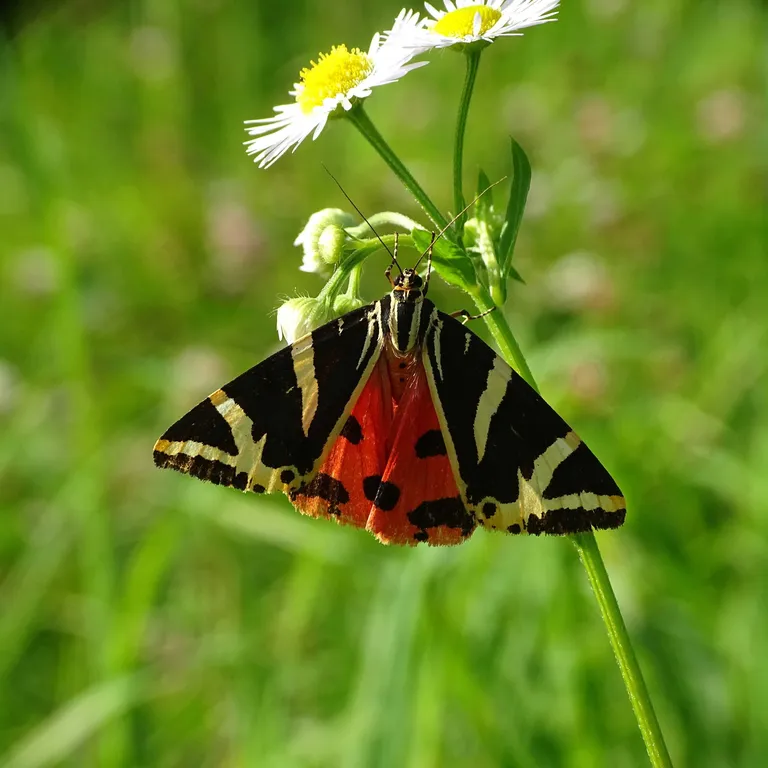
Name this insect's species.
Euplagia quadripunctaria
